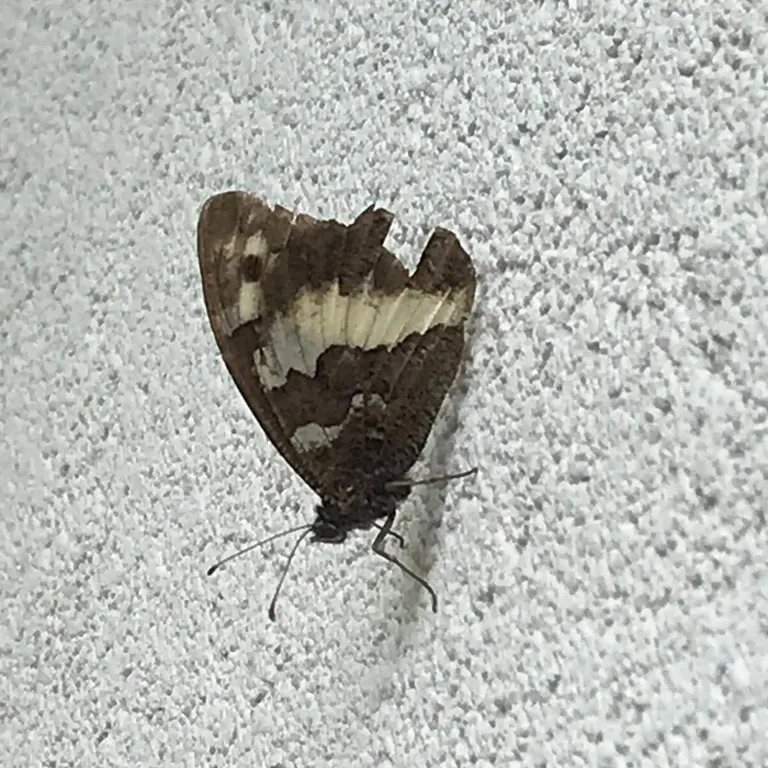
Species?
Brintesia circe
